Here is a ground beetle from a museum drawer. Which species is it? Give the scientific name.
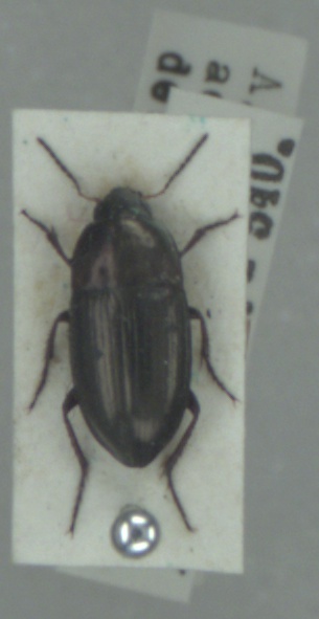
Amara aenea
